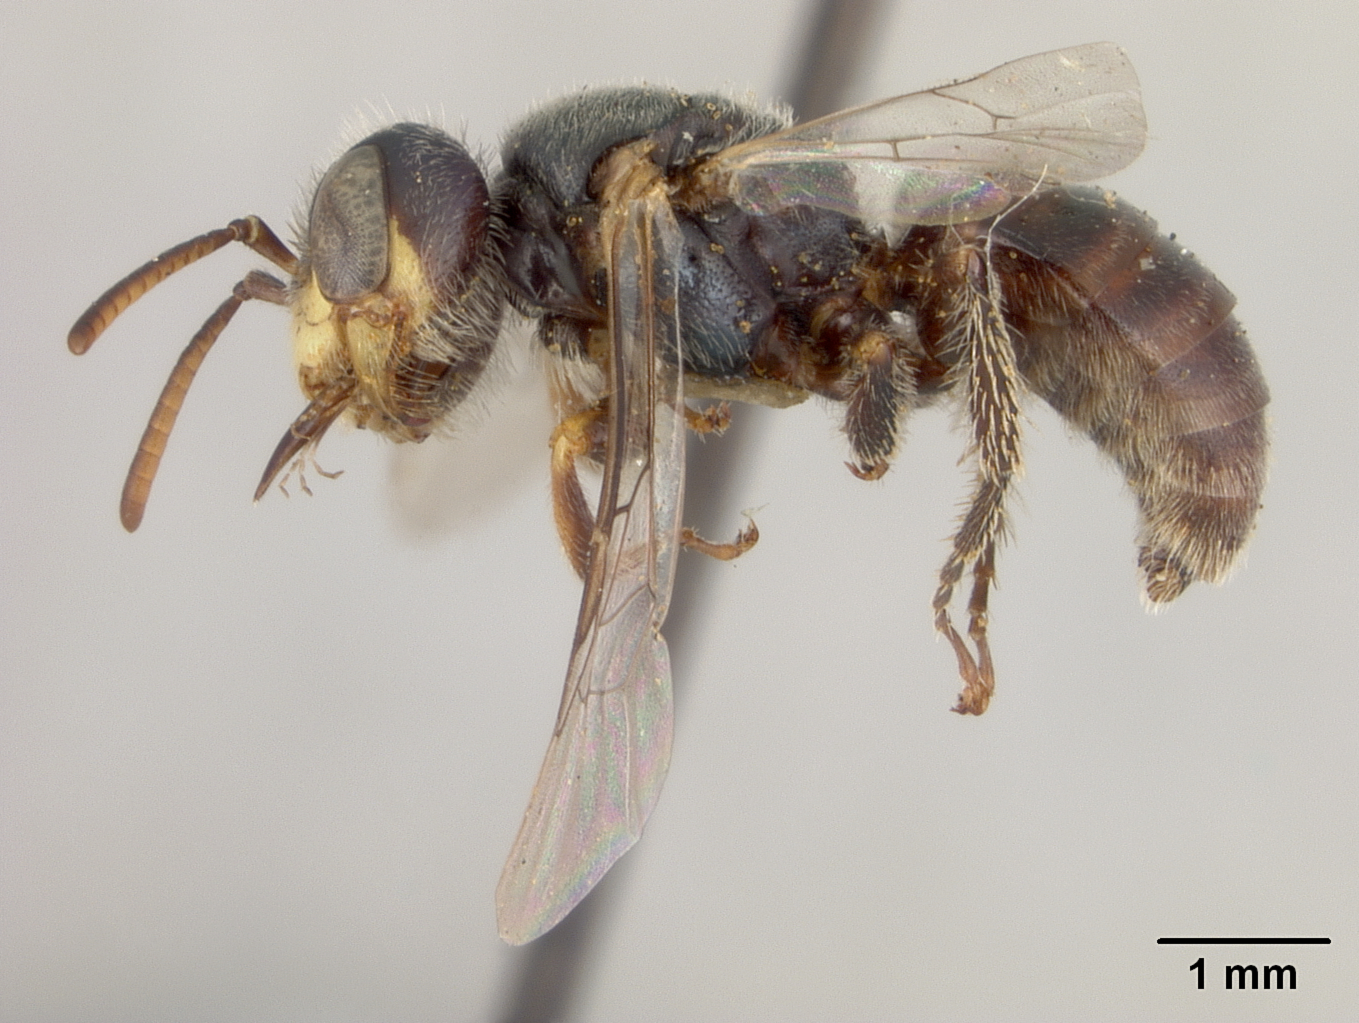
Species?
Perdita calochorti
